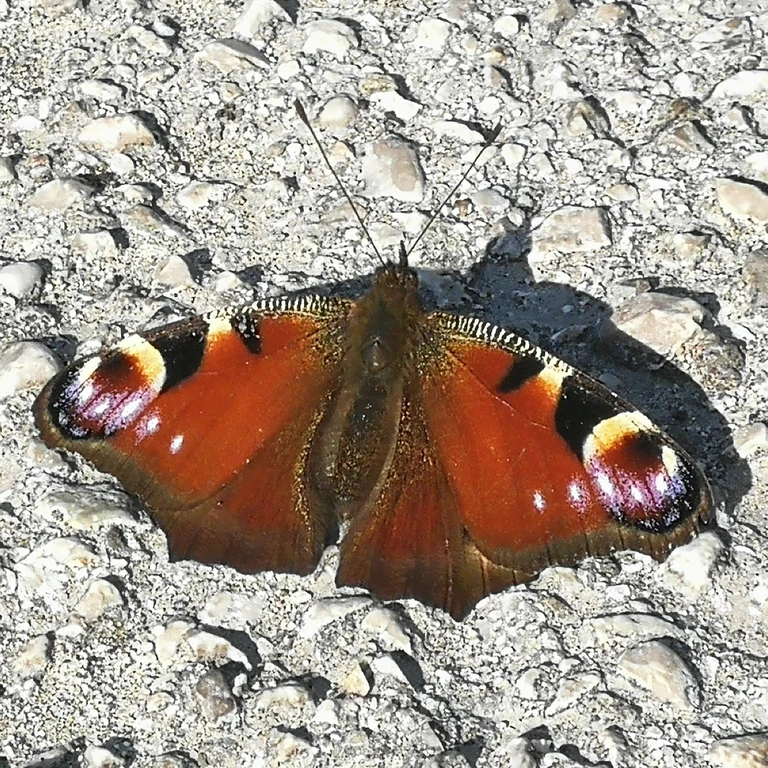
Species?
Aglais io
